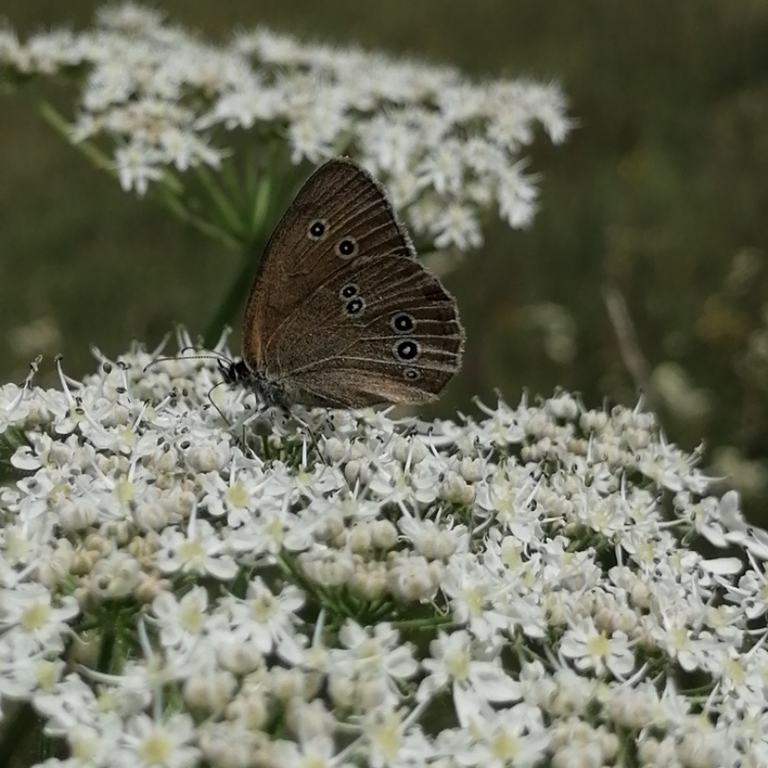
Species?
Aphantopus hyperantus
